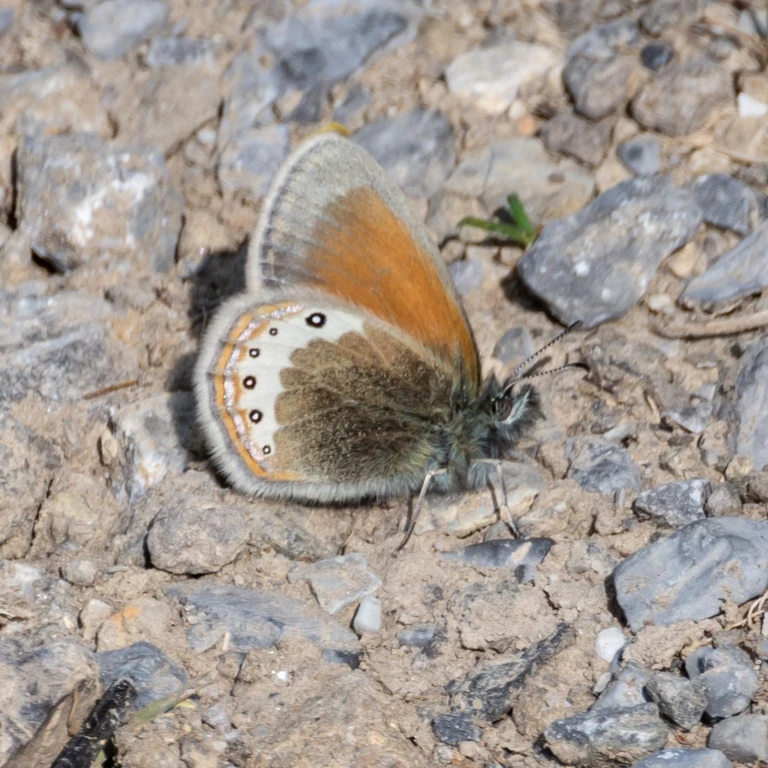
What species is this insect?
Coenonympha gardetta
